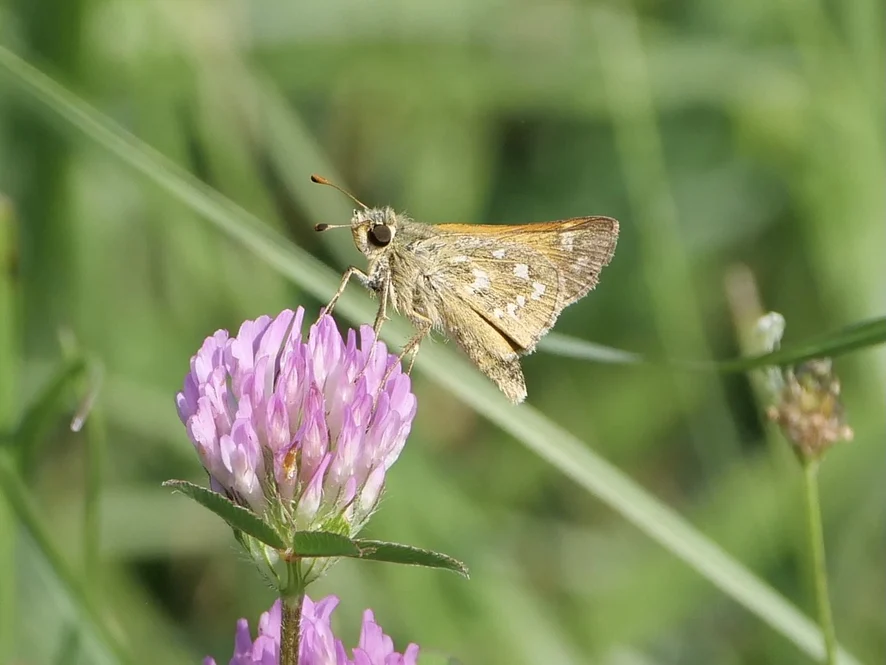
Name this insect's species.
Hesperia comma
